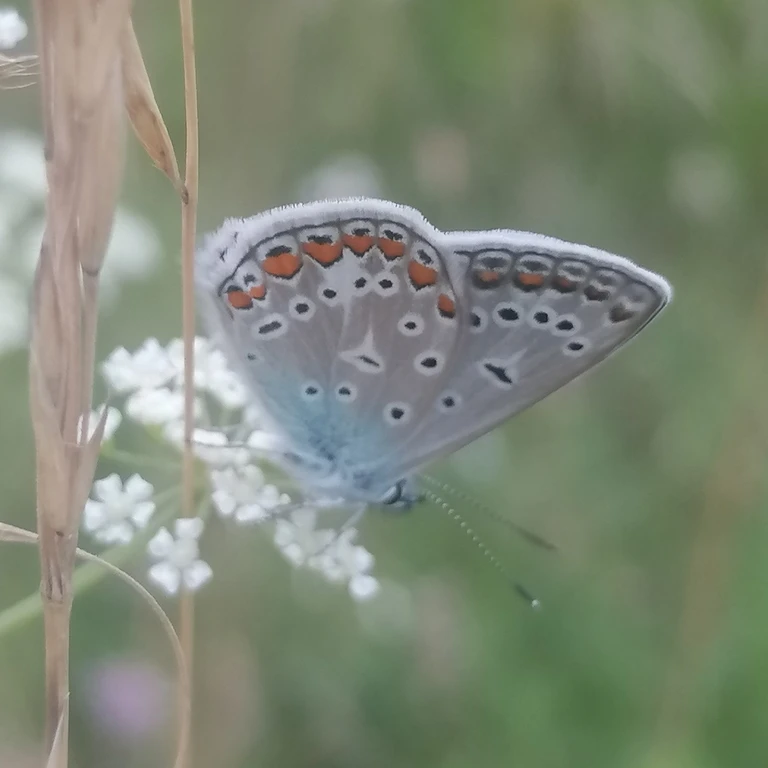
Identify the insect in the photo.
Polyommatus icarus
